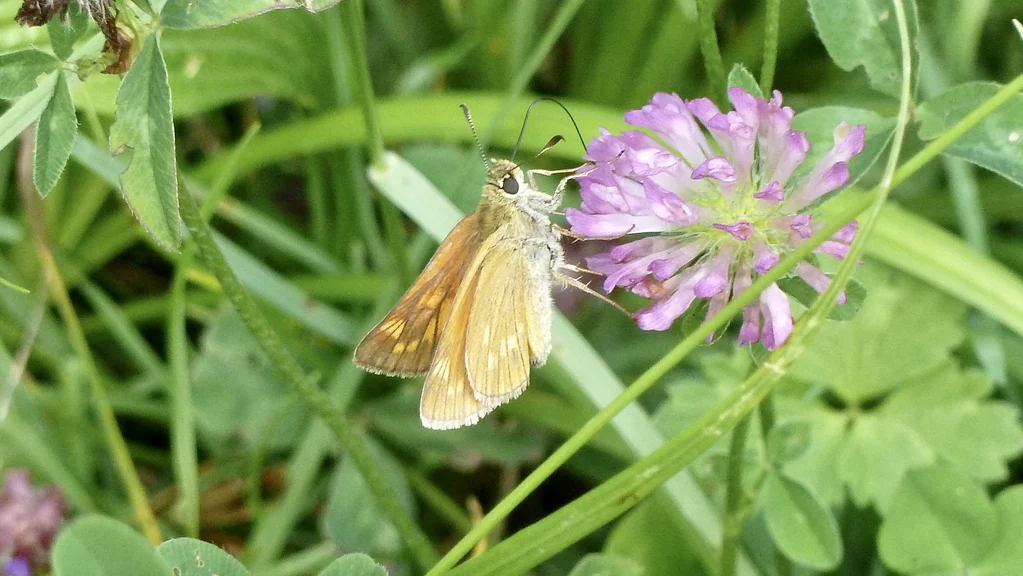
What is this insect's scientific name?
Ochlodes sylvanus (also Ochlodes venata)
